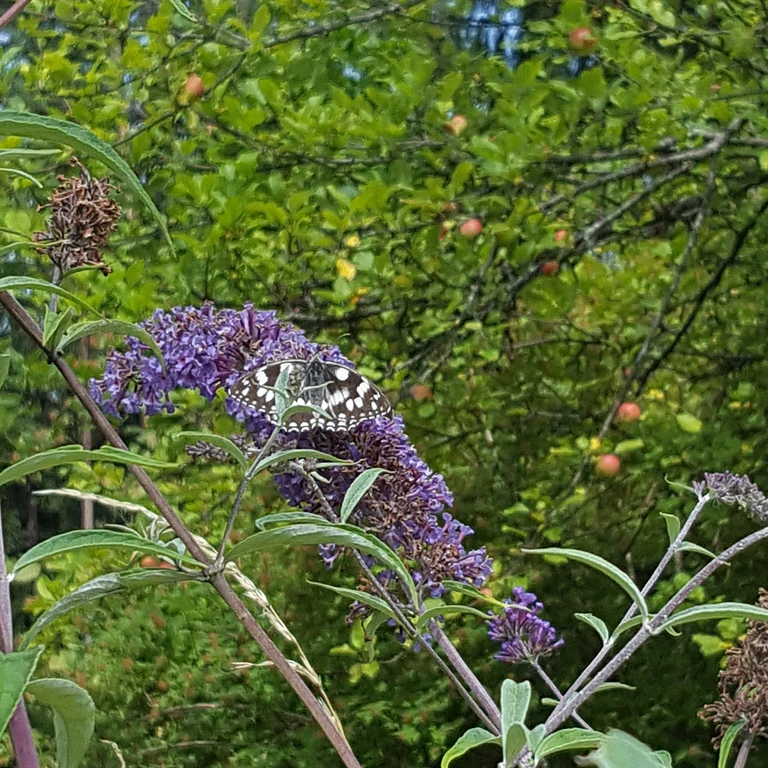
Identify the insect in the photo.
Melanargia galathea
